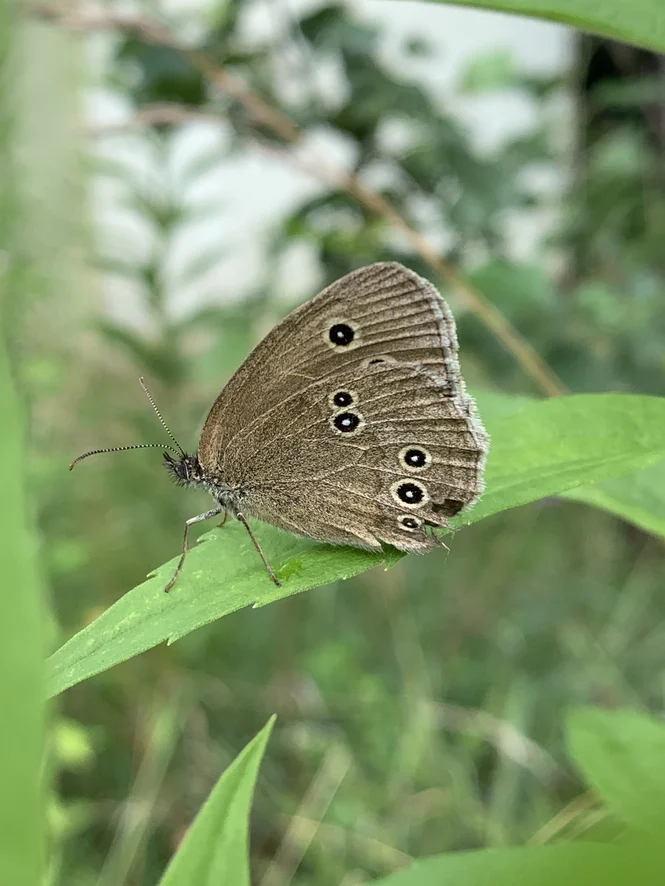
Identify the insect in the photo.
Aphantopus hyperantus
